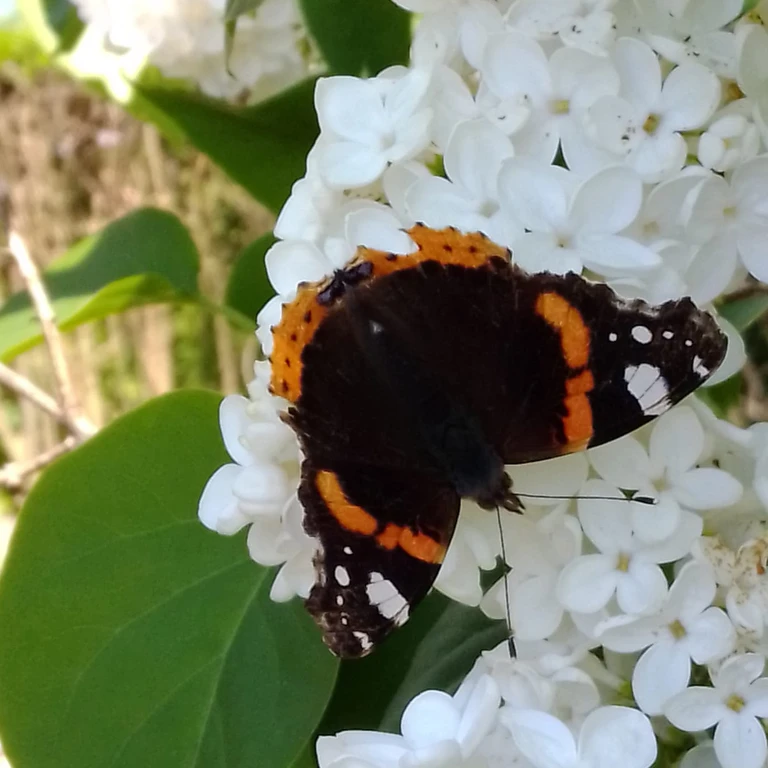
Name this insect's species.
Vanessa atalanta
